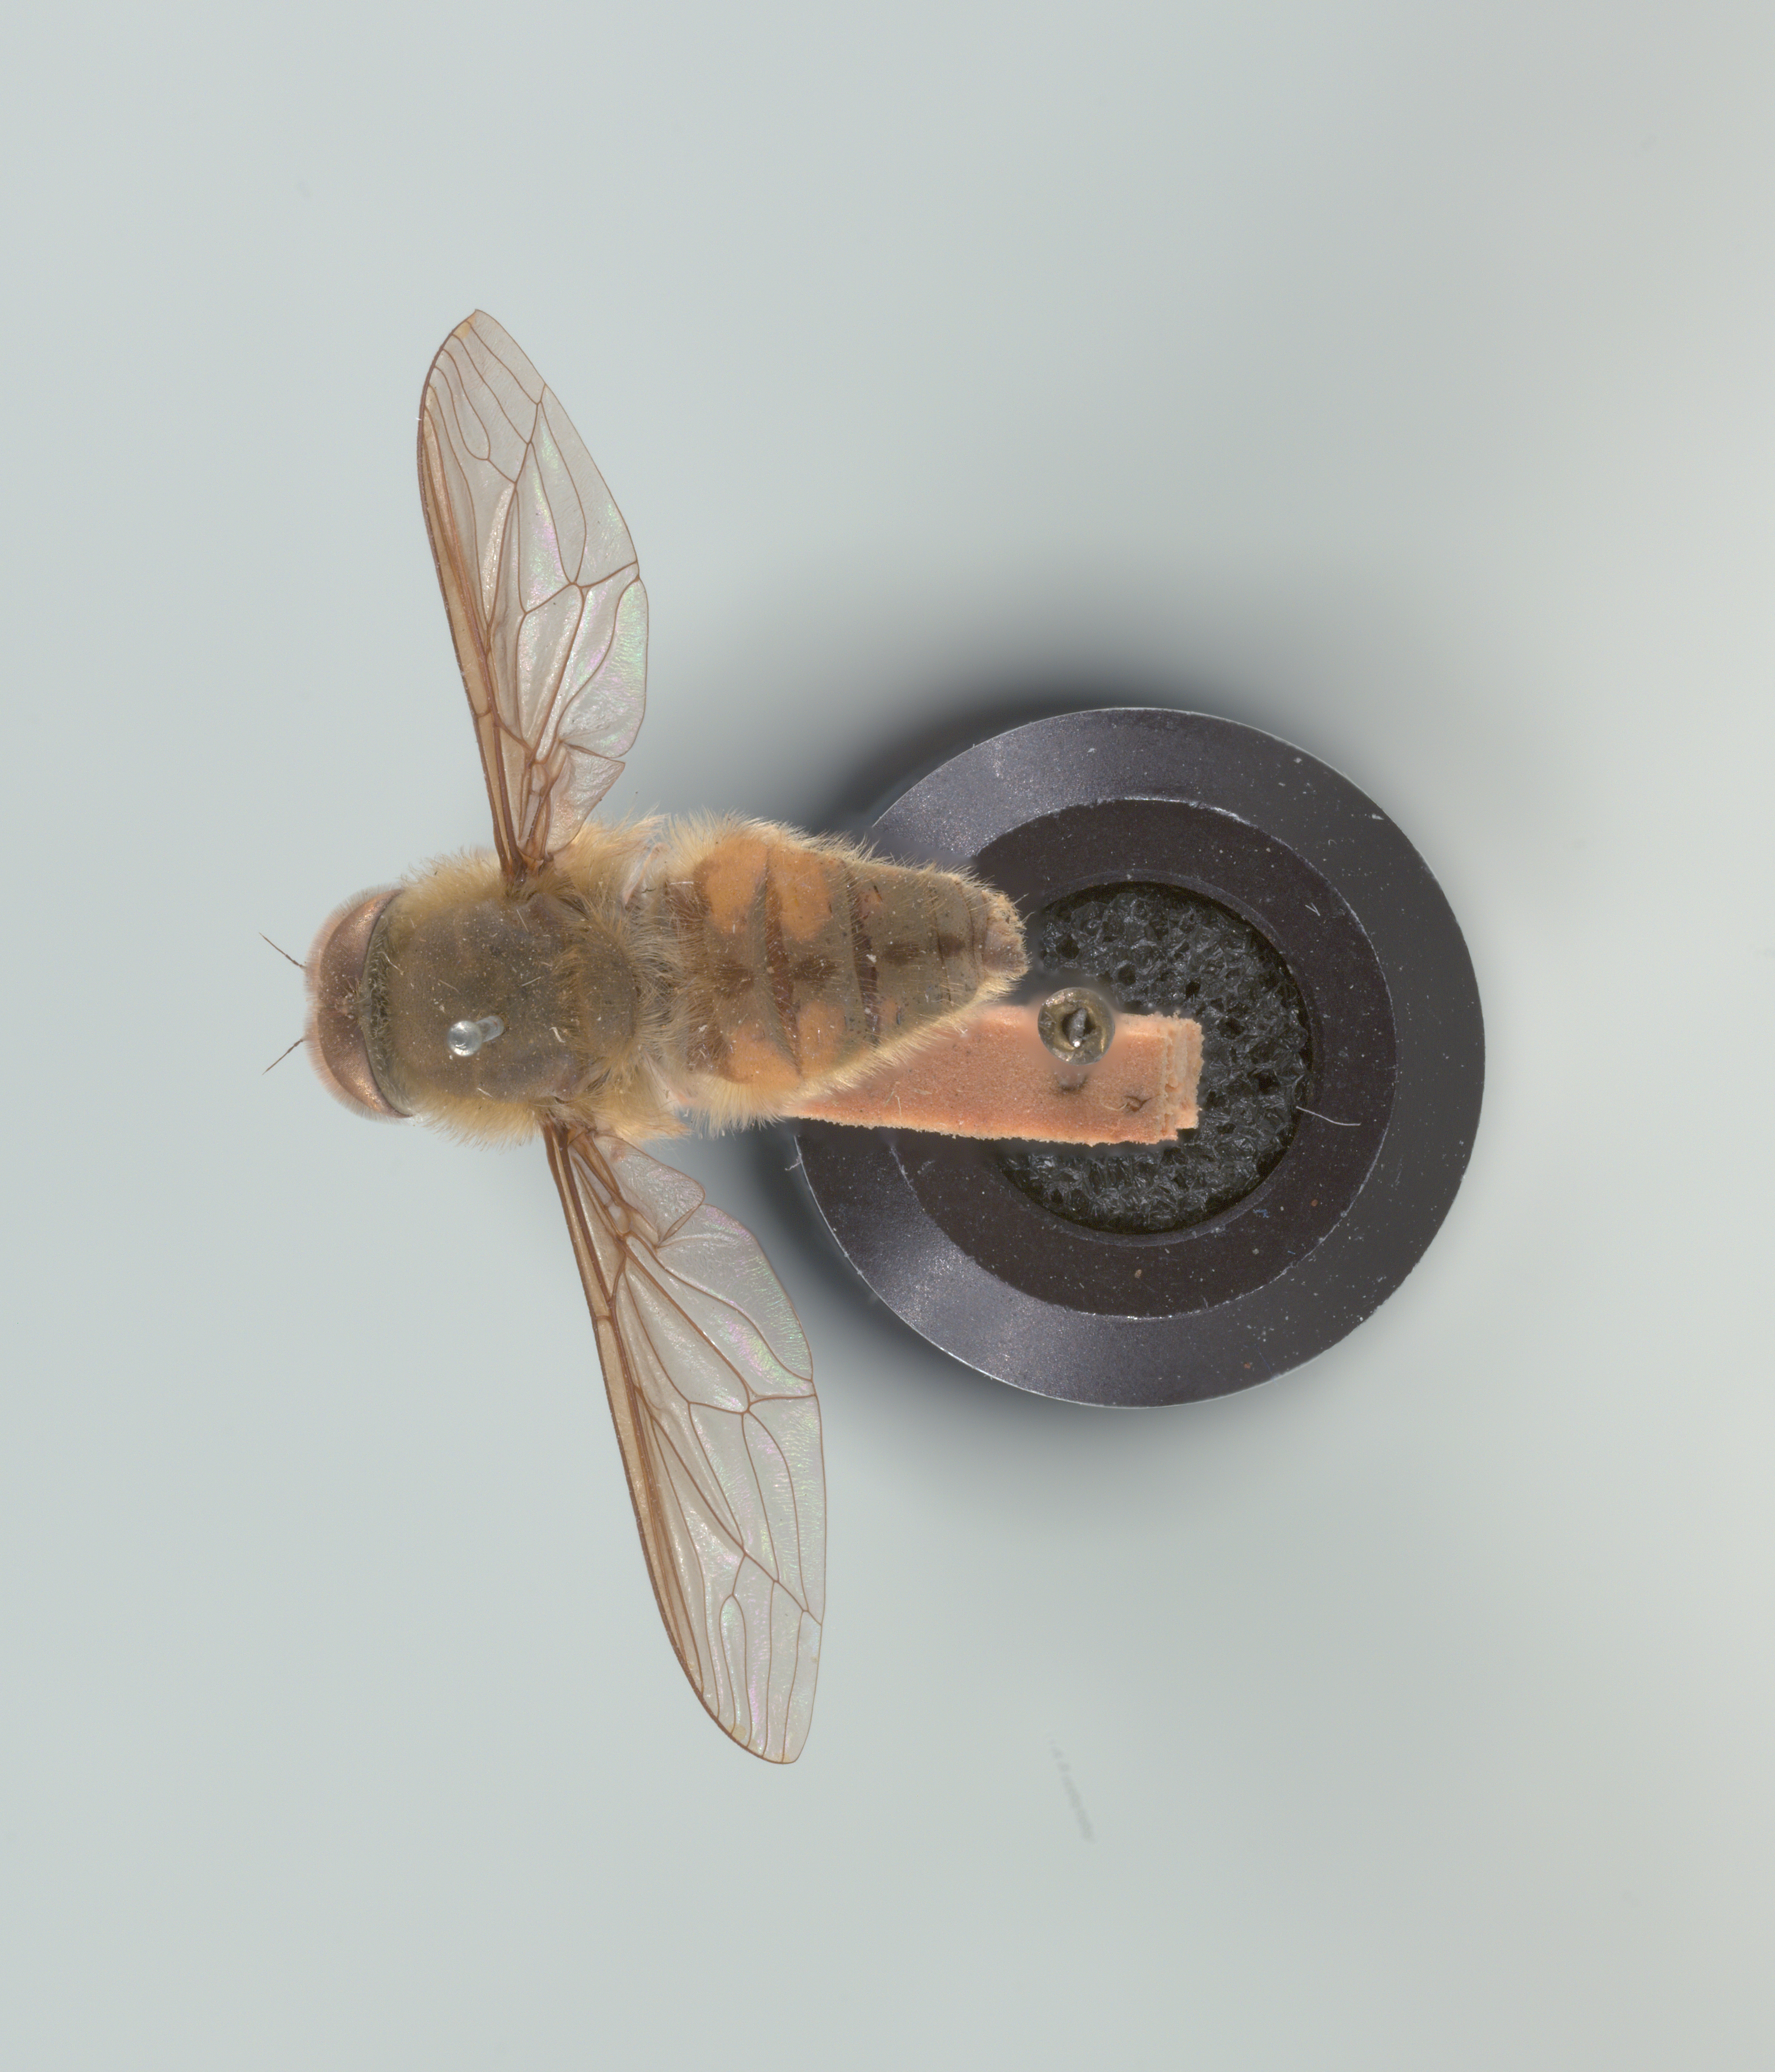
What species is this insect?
Trichophthalma punctata
